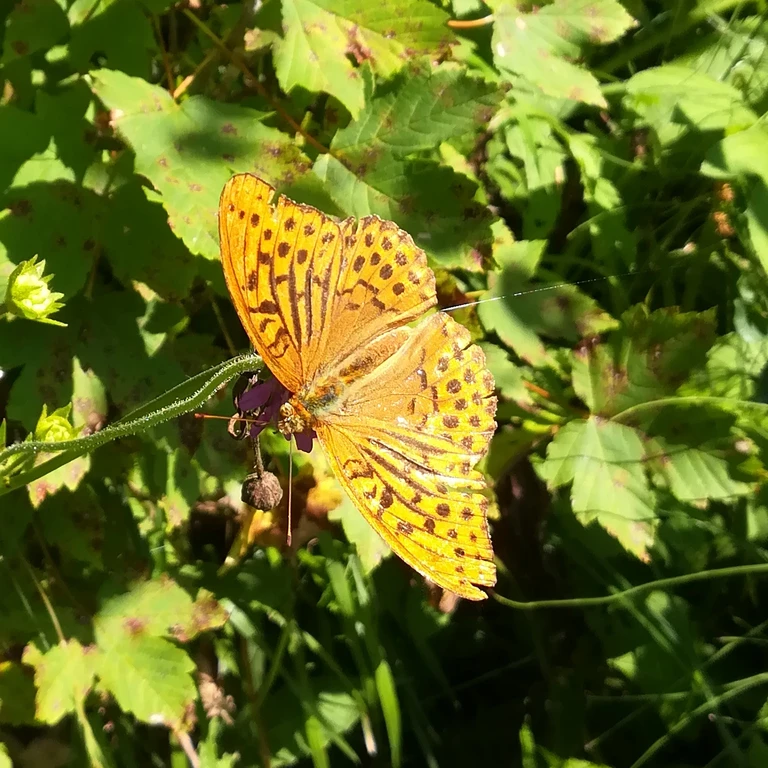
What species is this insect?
Argynnis paphia
